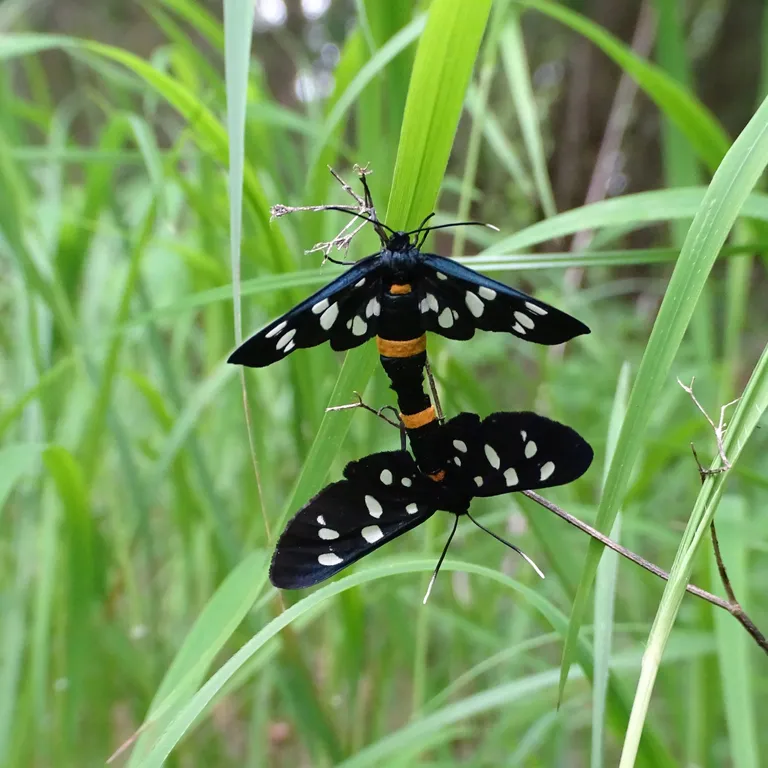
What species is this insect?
Amata phegea
